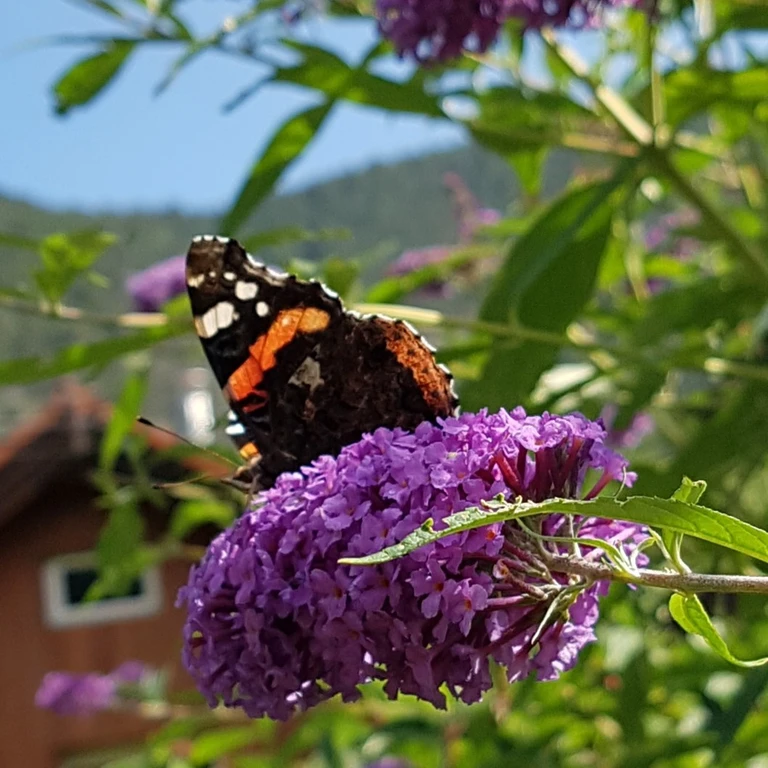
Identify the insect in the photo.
Vanessa atalanta
